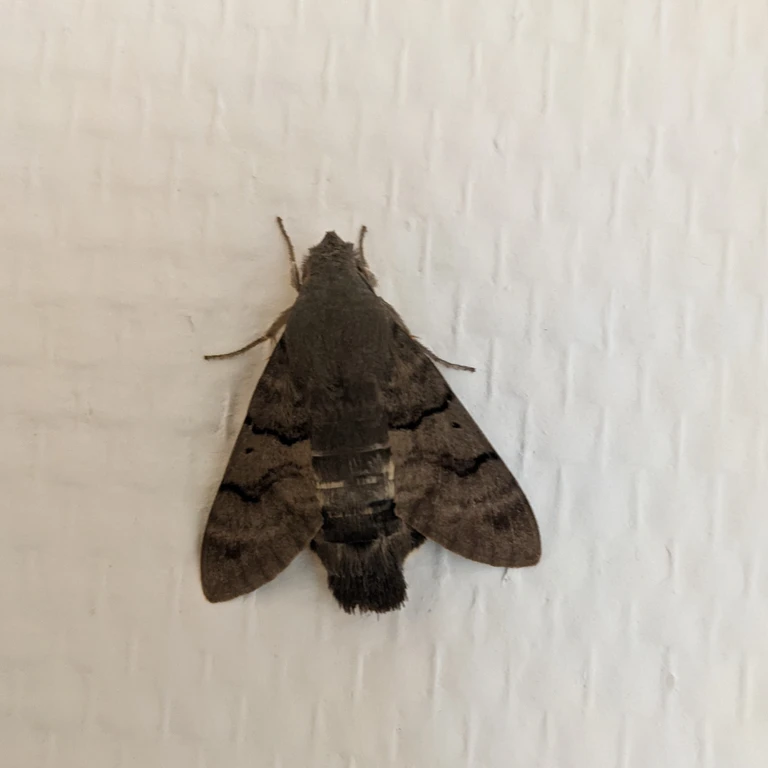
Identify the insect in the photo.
Macroglossum stellatarum
